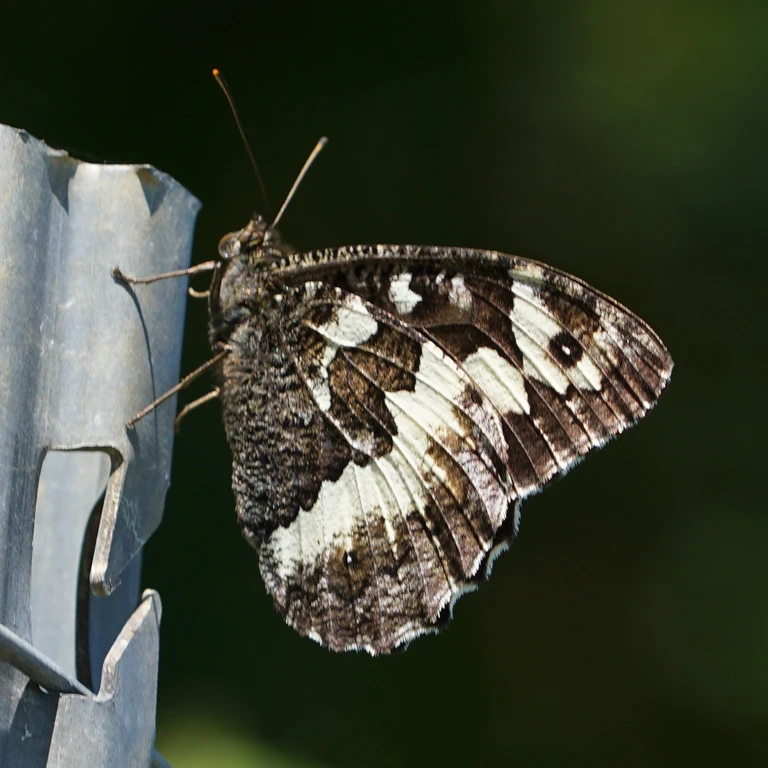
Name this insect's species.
Brintesia circe
